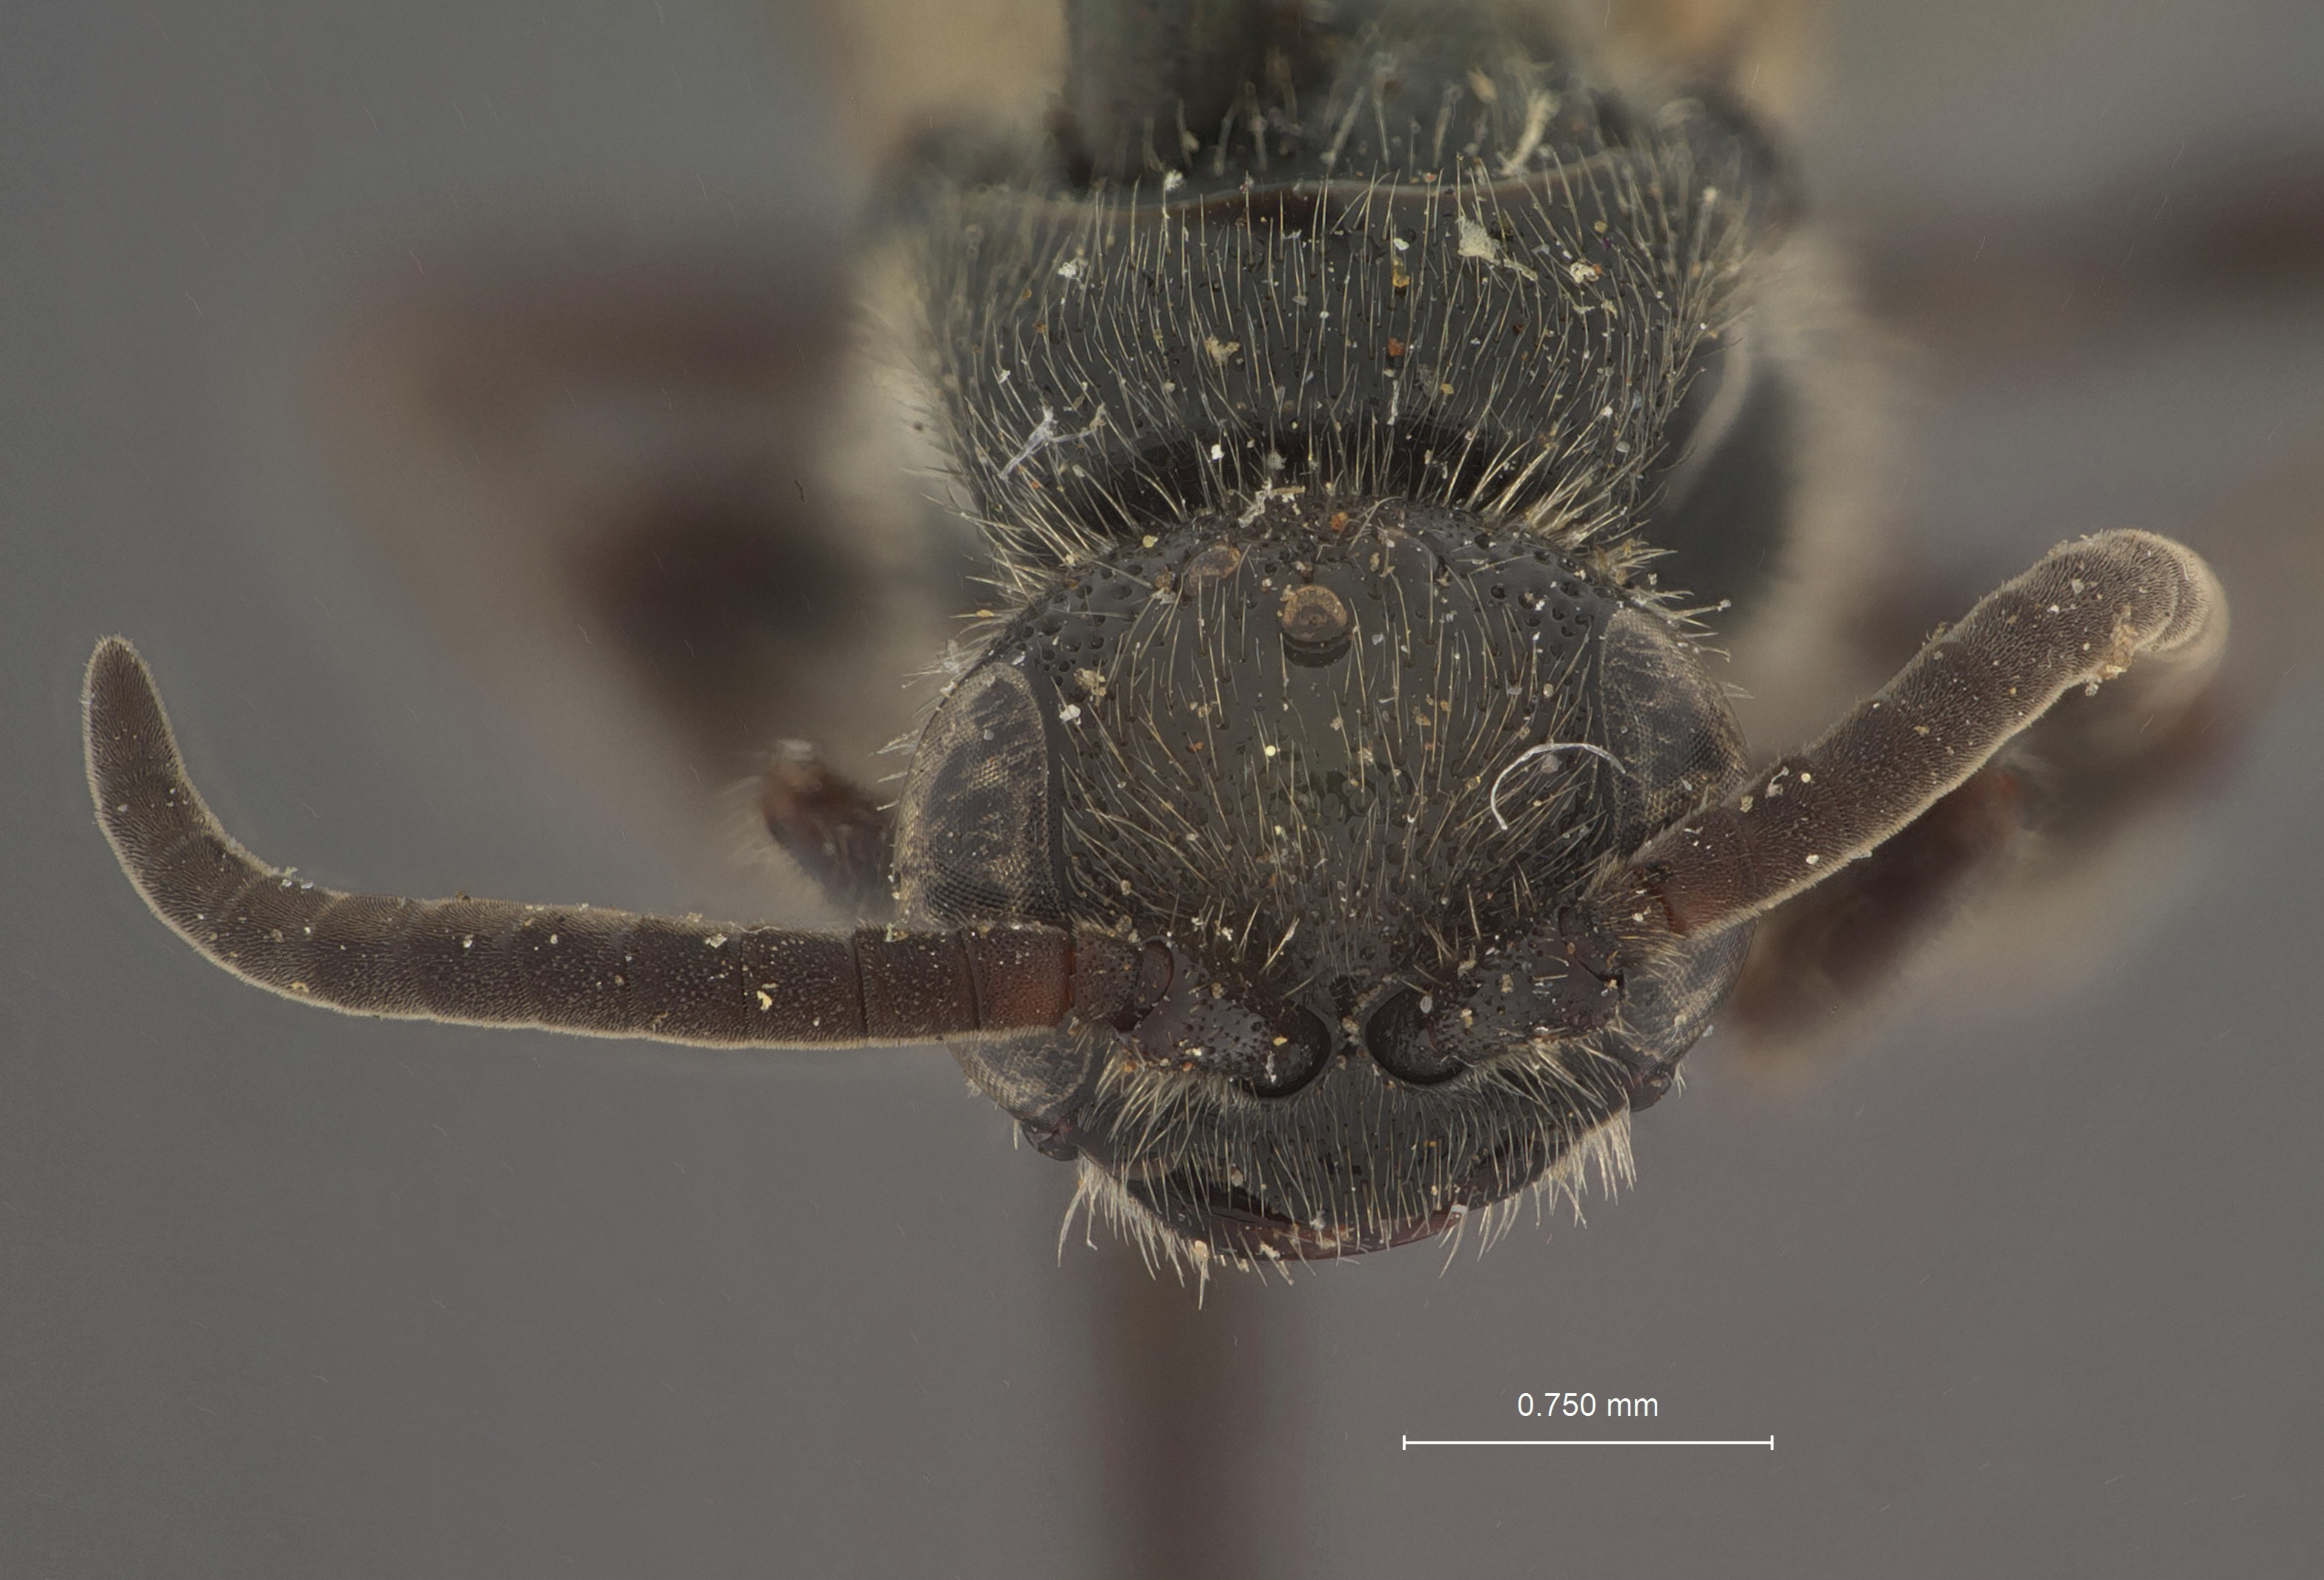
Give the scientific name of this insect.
Tiphia dentata
